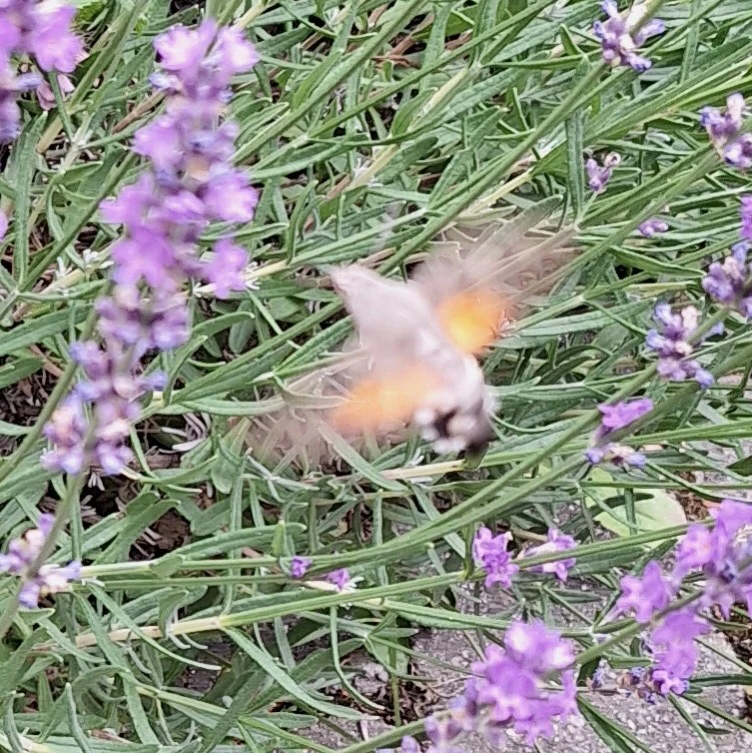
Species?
Macroglossum stellatarum
